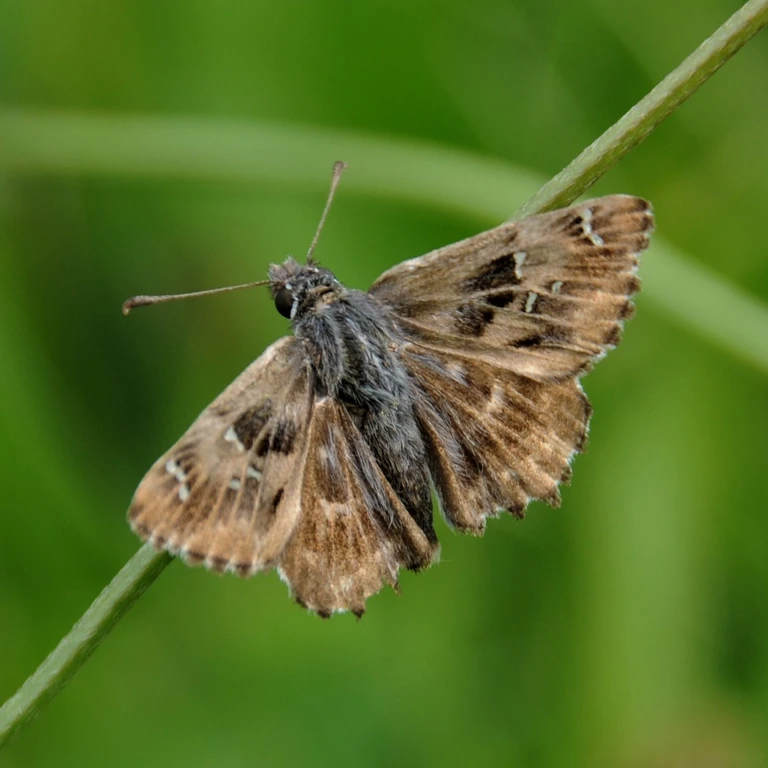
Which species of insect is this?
Carcharodus alceae
